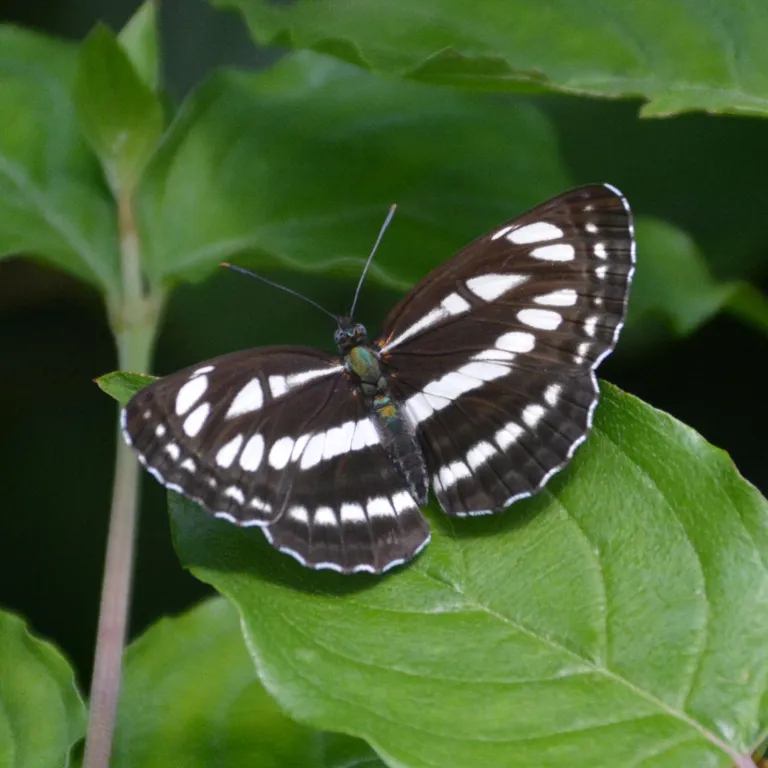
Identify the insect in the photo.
Neptis sappho
